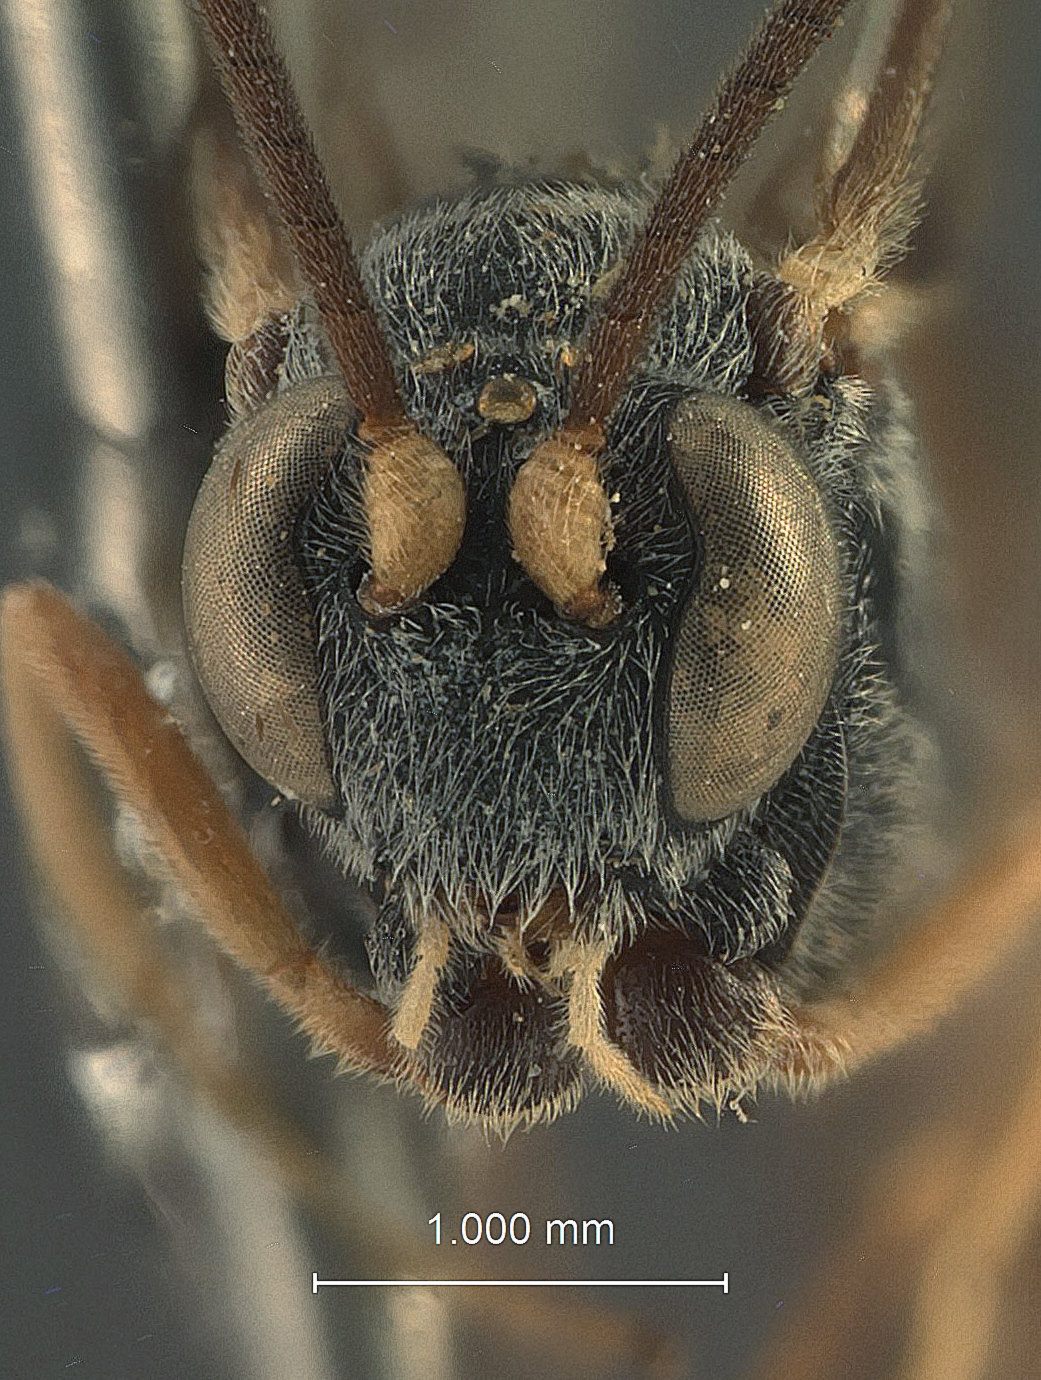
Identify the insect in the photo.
Casinaria ajanta
